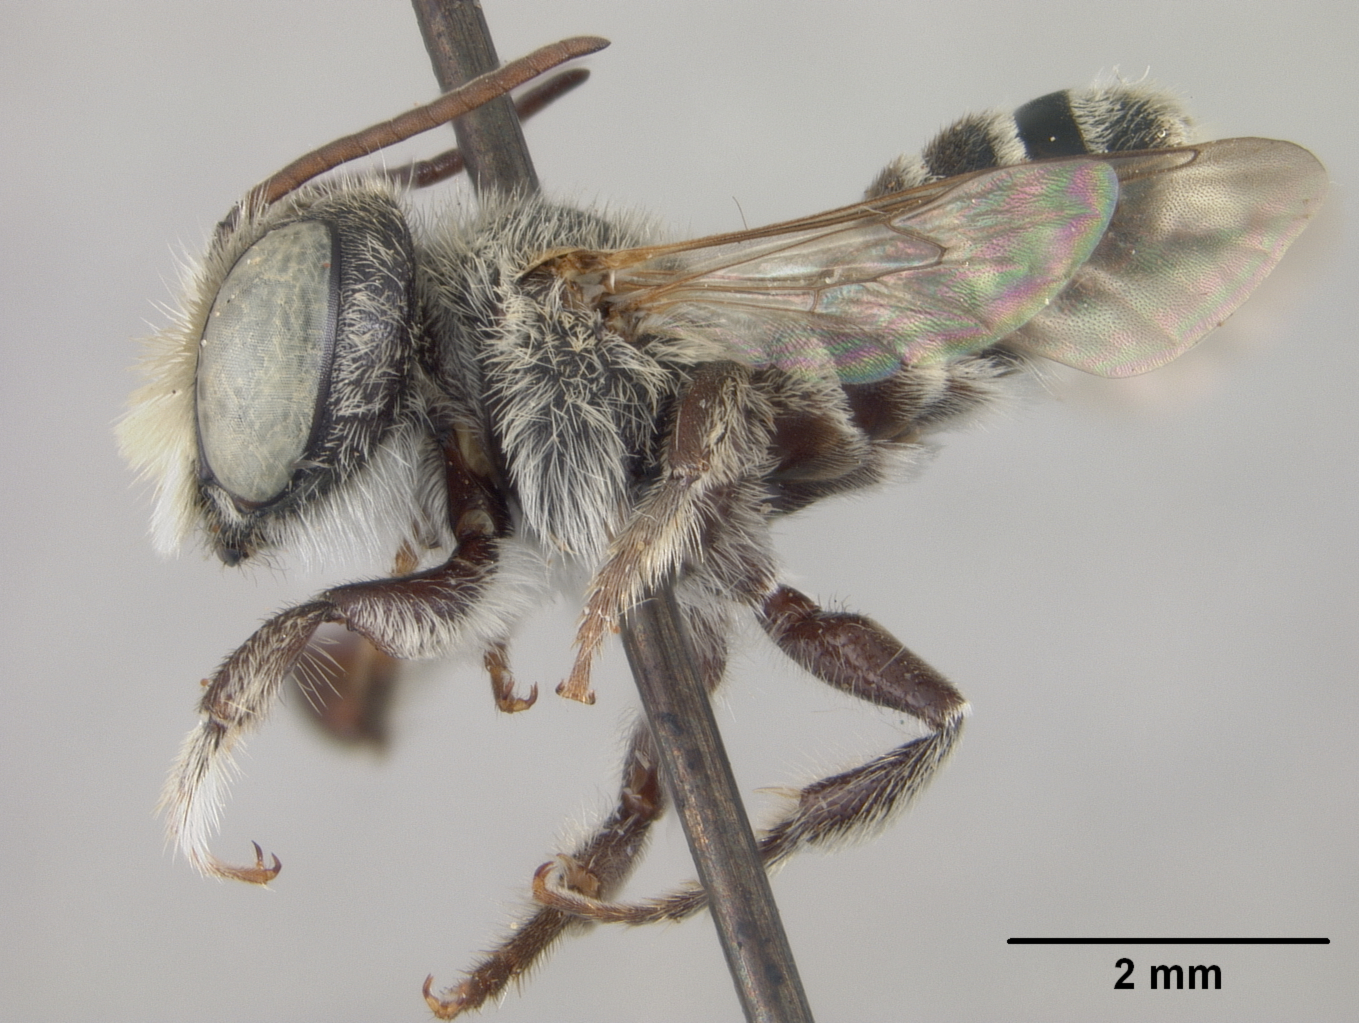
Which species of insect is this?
Megachile micrargyrea
